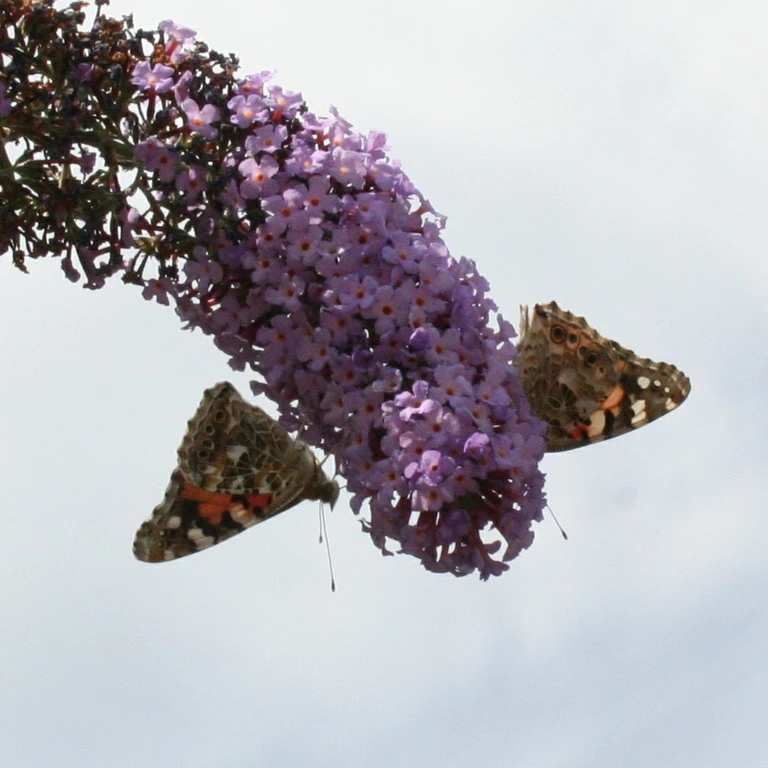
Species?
Vanessa cardui
